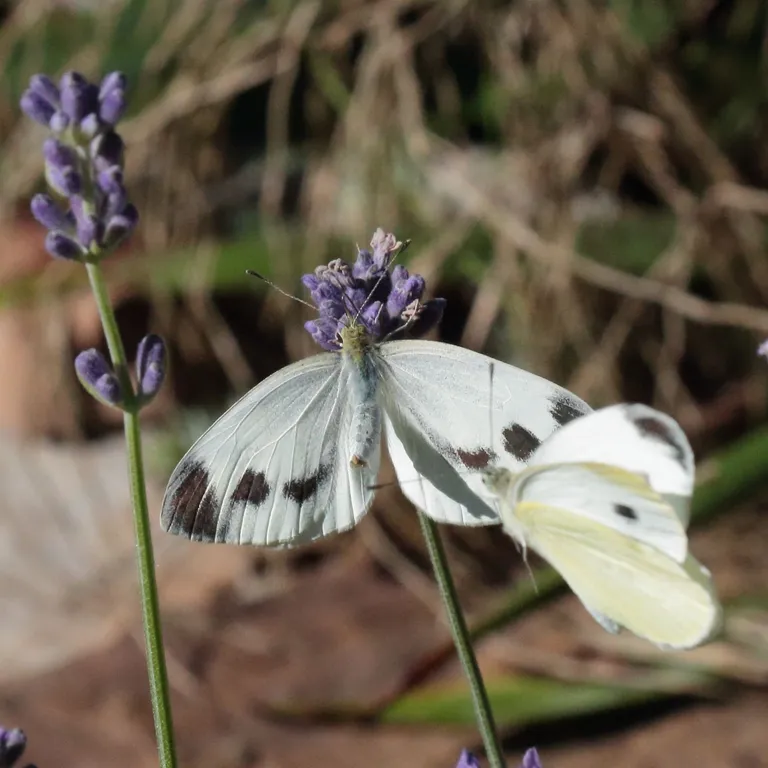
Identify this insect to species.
Pieris mannii
